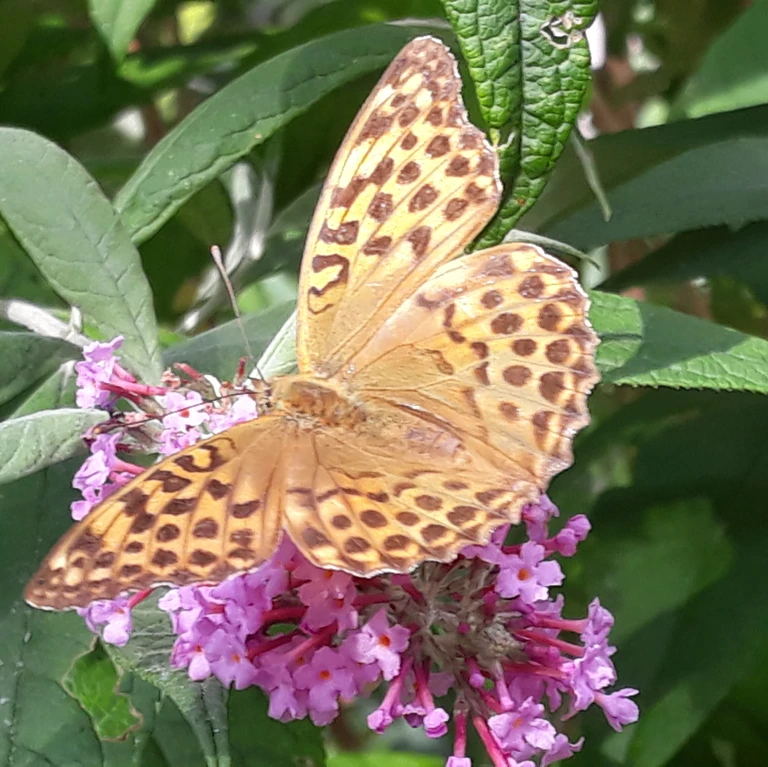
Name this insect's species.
Argynnis paphia
